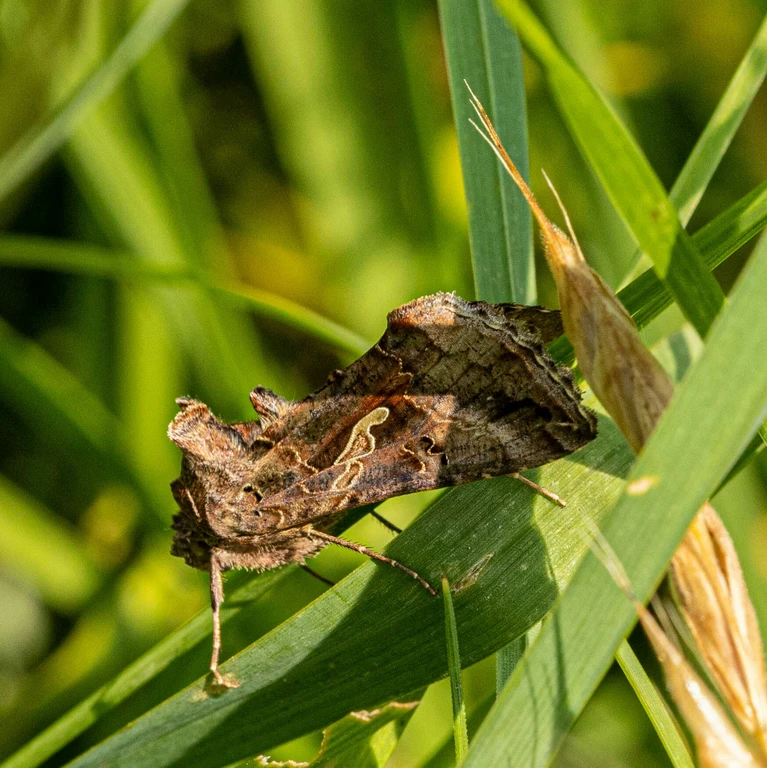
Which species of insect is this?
Autographa gamma
